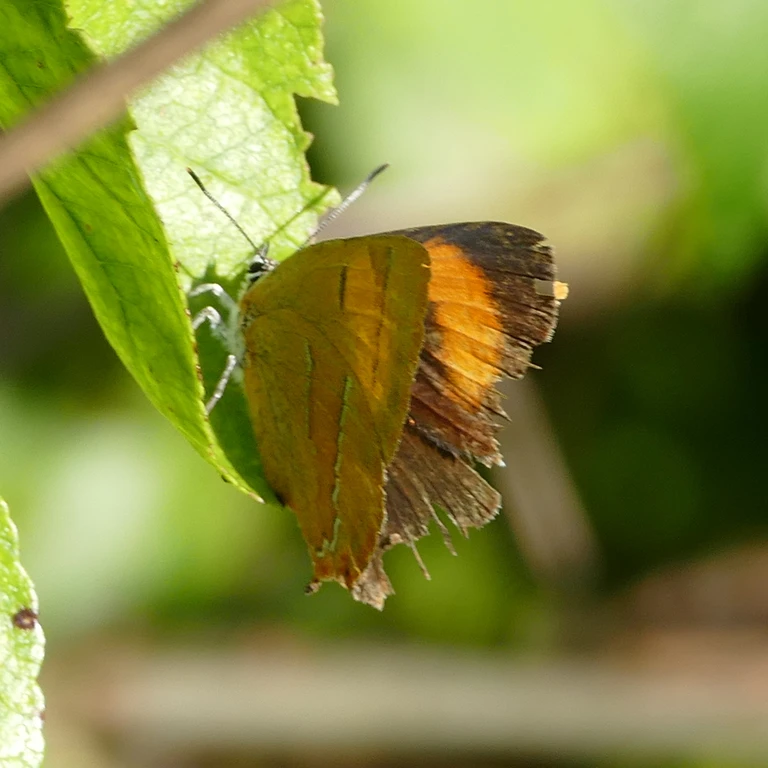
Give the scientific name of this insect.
Thecla betulae
